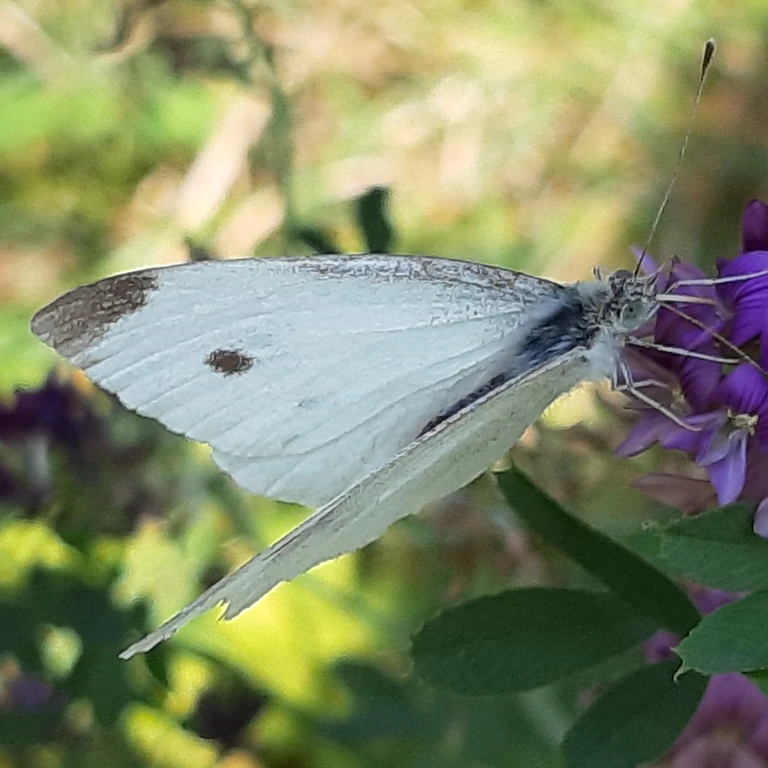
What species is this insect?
Pieris rapae
